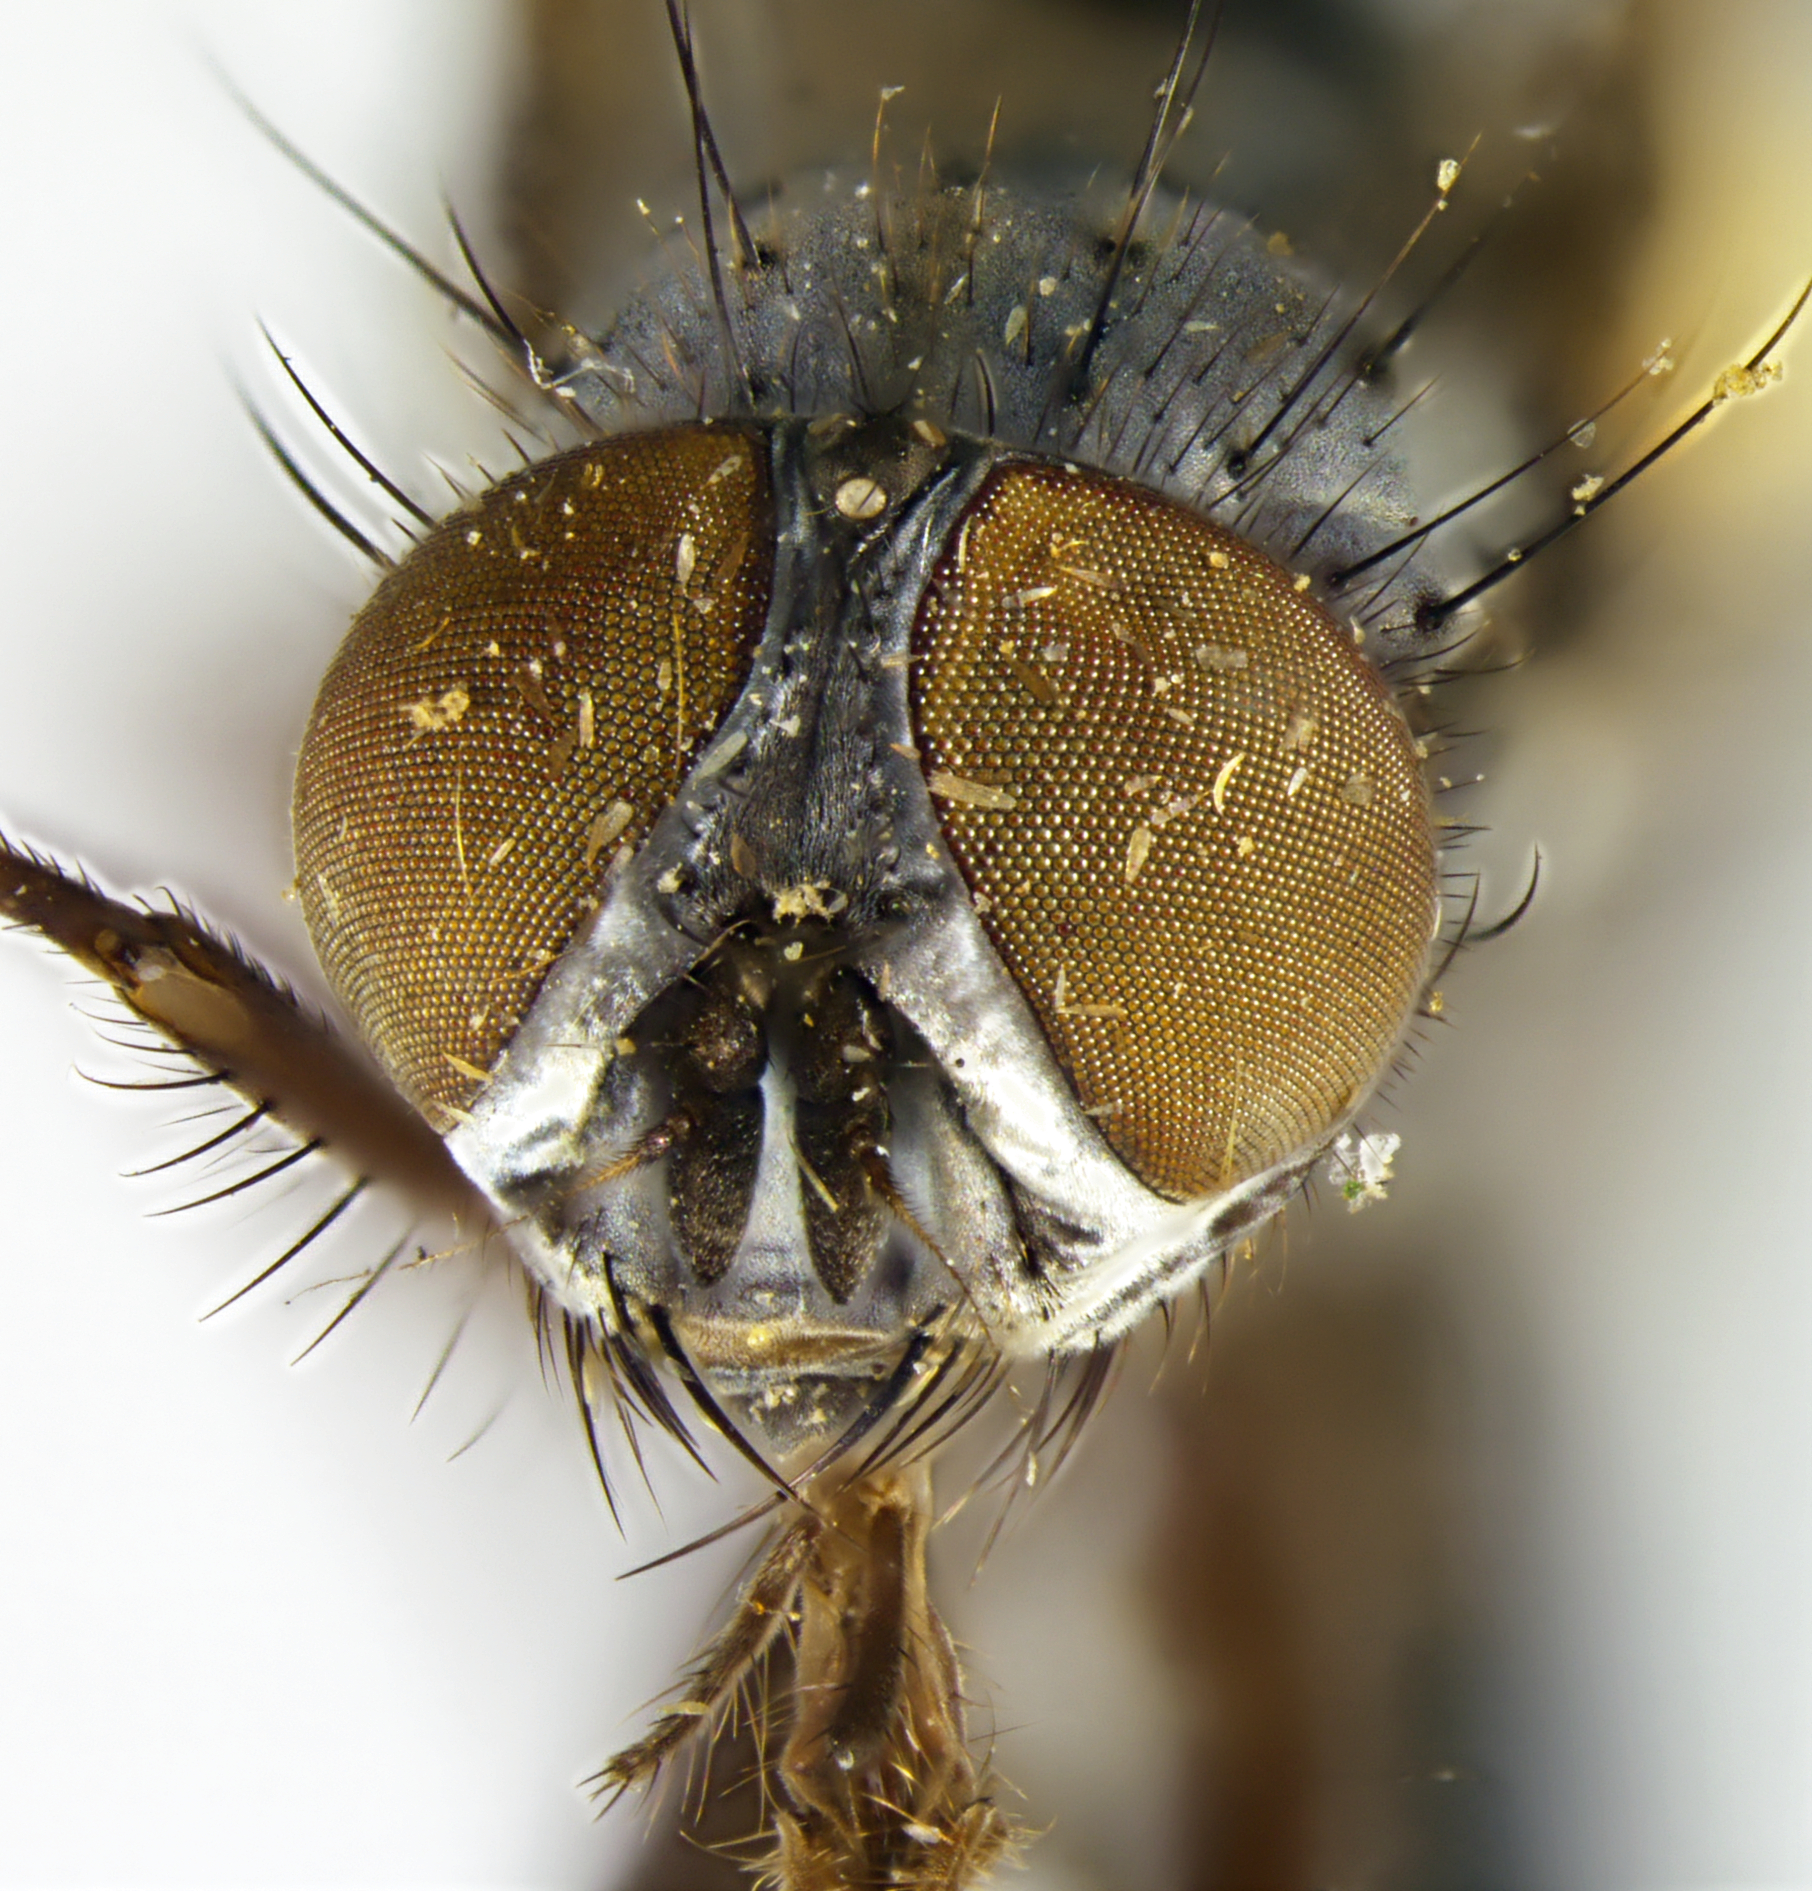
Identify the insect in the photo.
Limnophora pulchra (also Spilogona pulchra)
